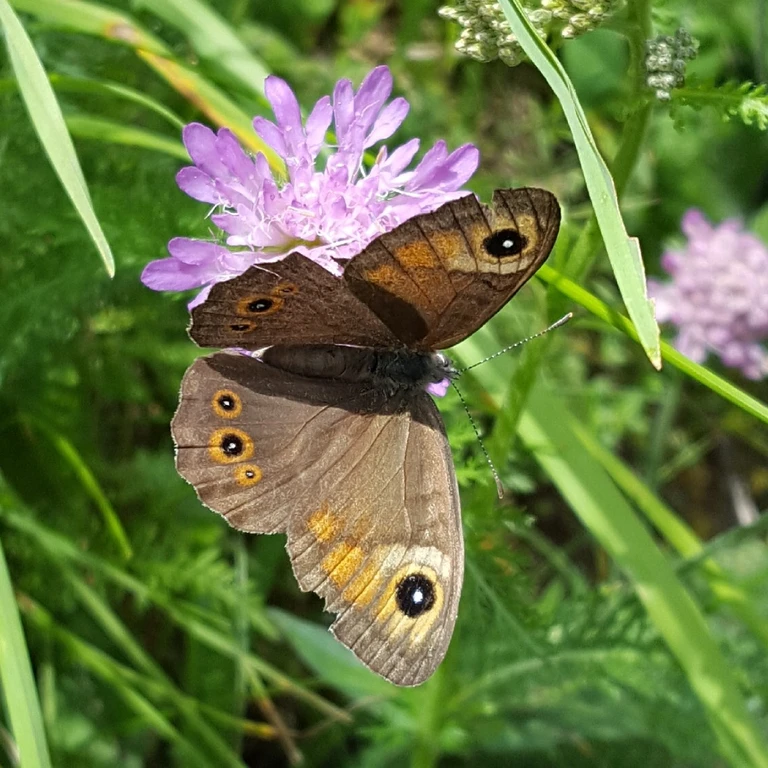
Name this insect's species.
Lasiommata maera (also Pararge maera)
